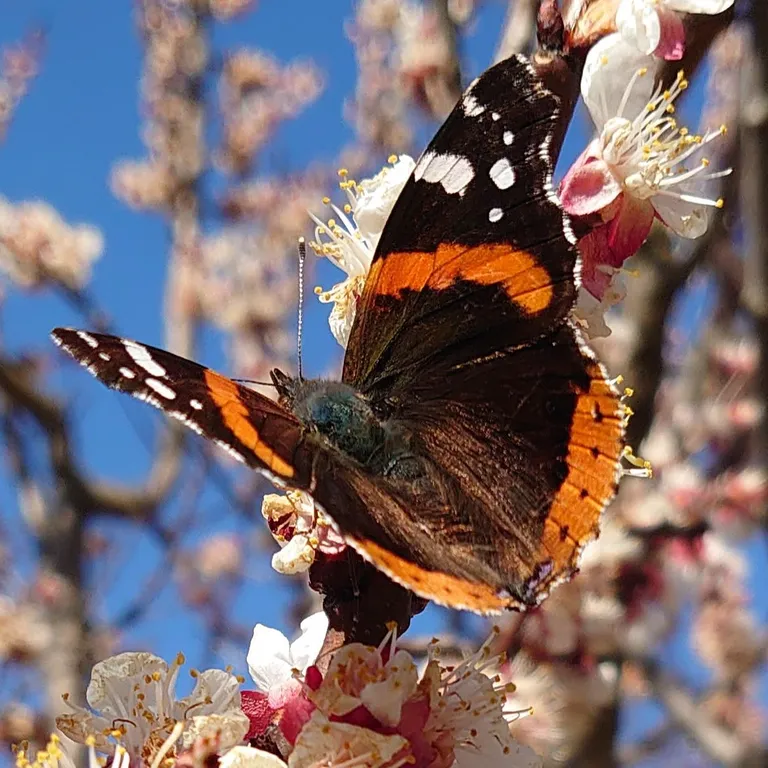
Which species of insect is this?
Vanessa atalanta
